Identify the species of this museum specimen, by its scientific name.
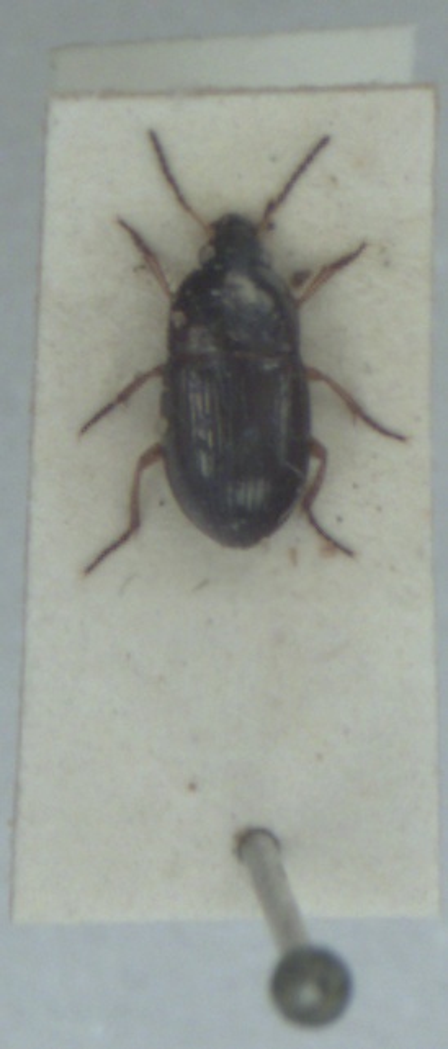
Amara lucida
